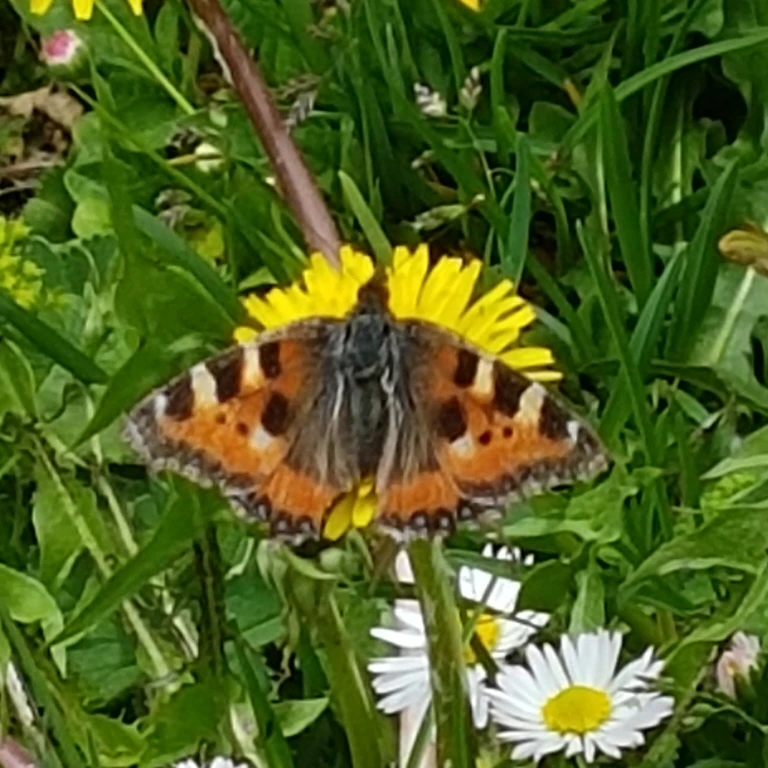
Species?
Aglais urticae
